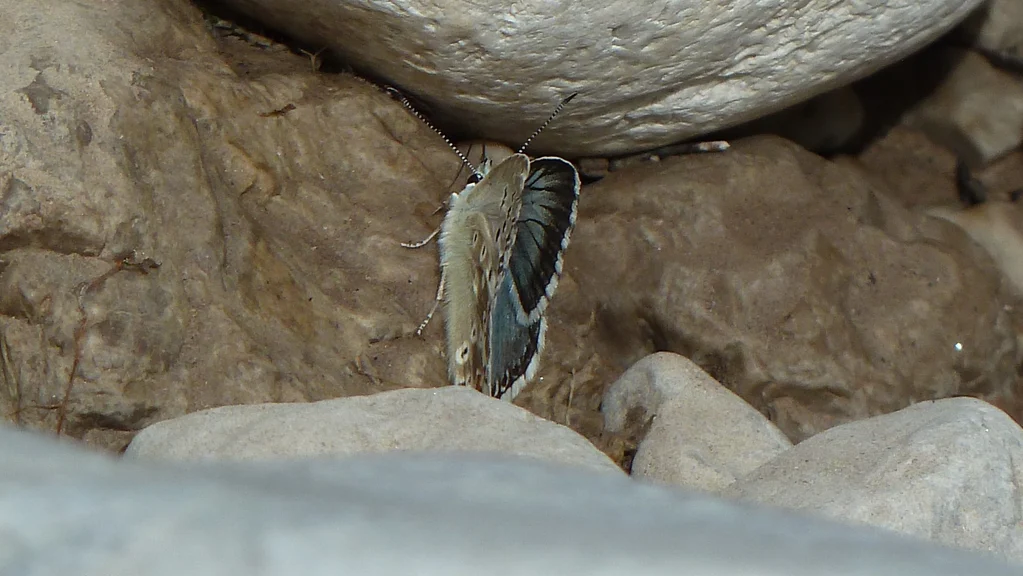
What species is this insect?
Lysandra coridon
